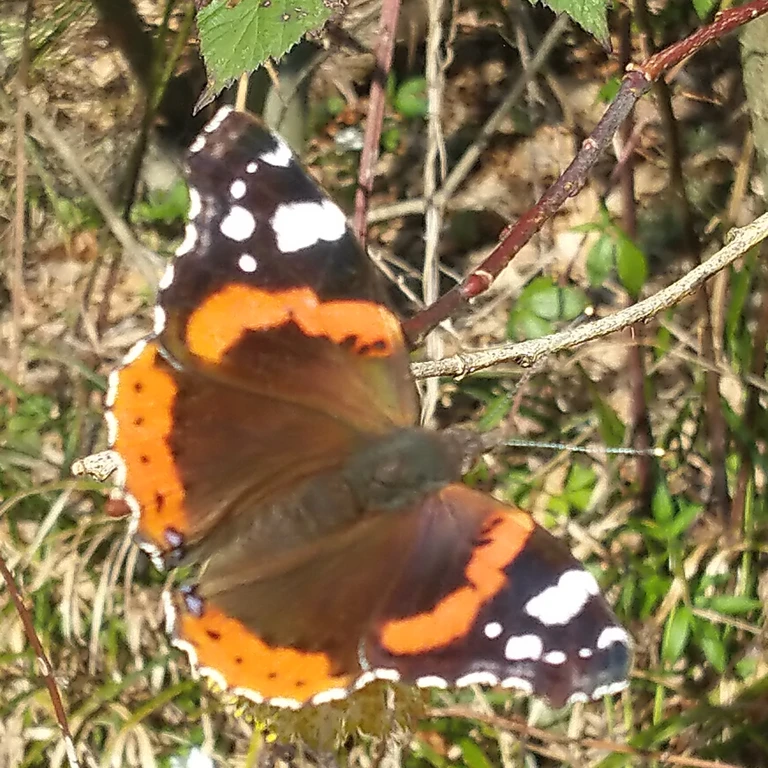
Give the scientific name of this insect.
Vanessa atalanta
